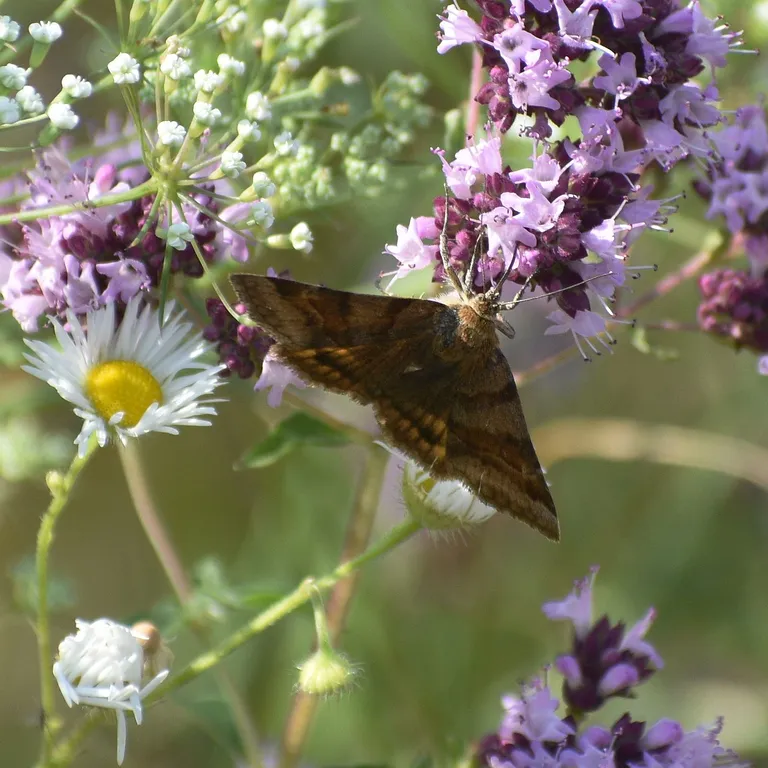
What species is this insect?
Euclidia glyphica
